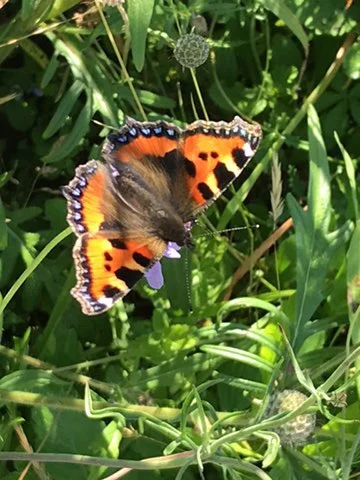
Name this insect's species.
Aglais urticae
